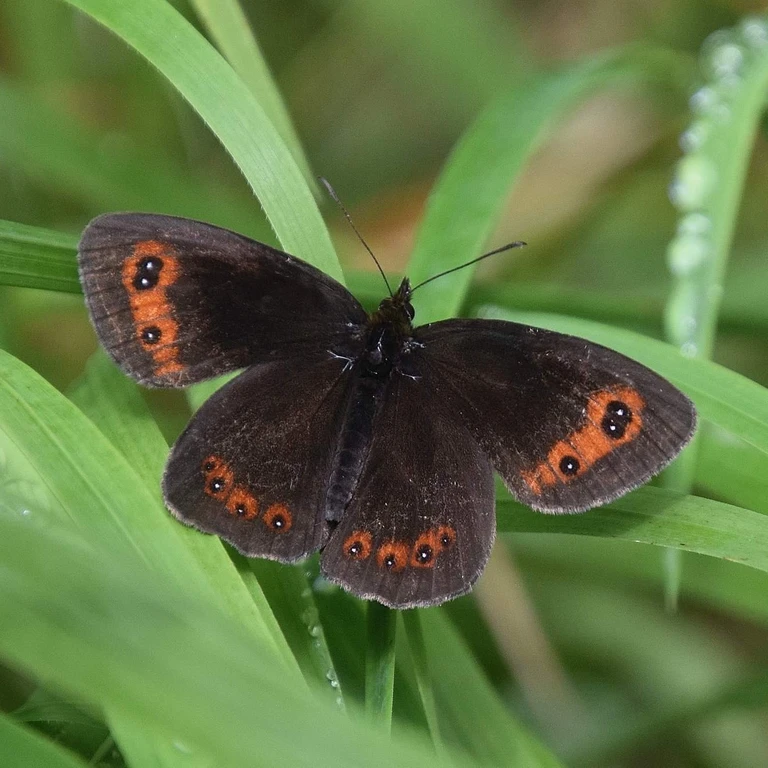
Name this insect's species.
Erebia aethiops
